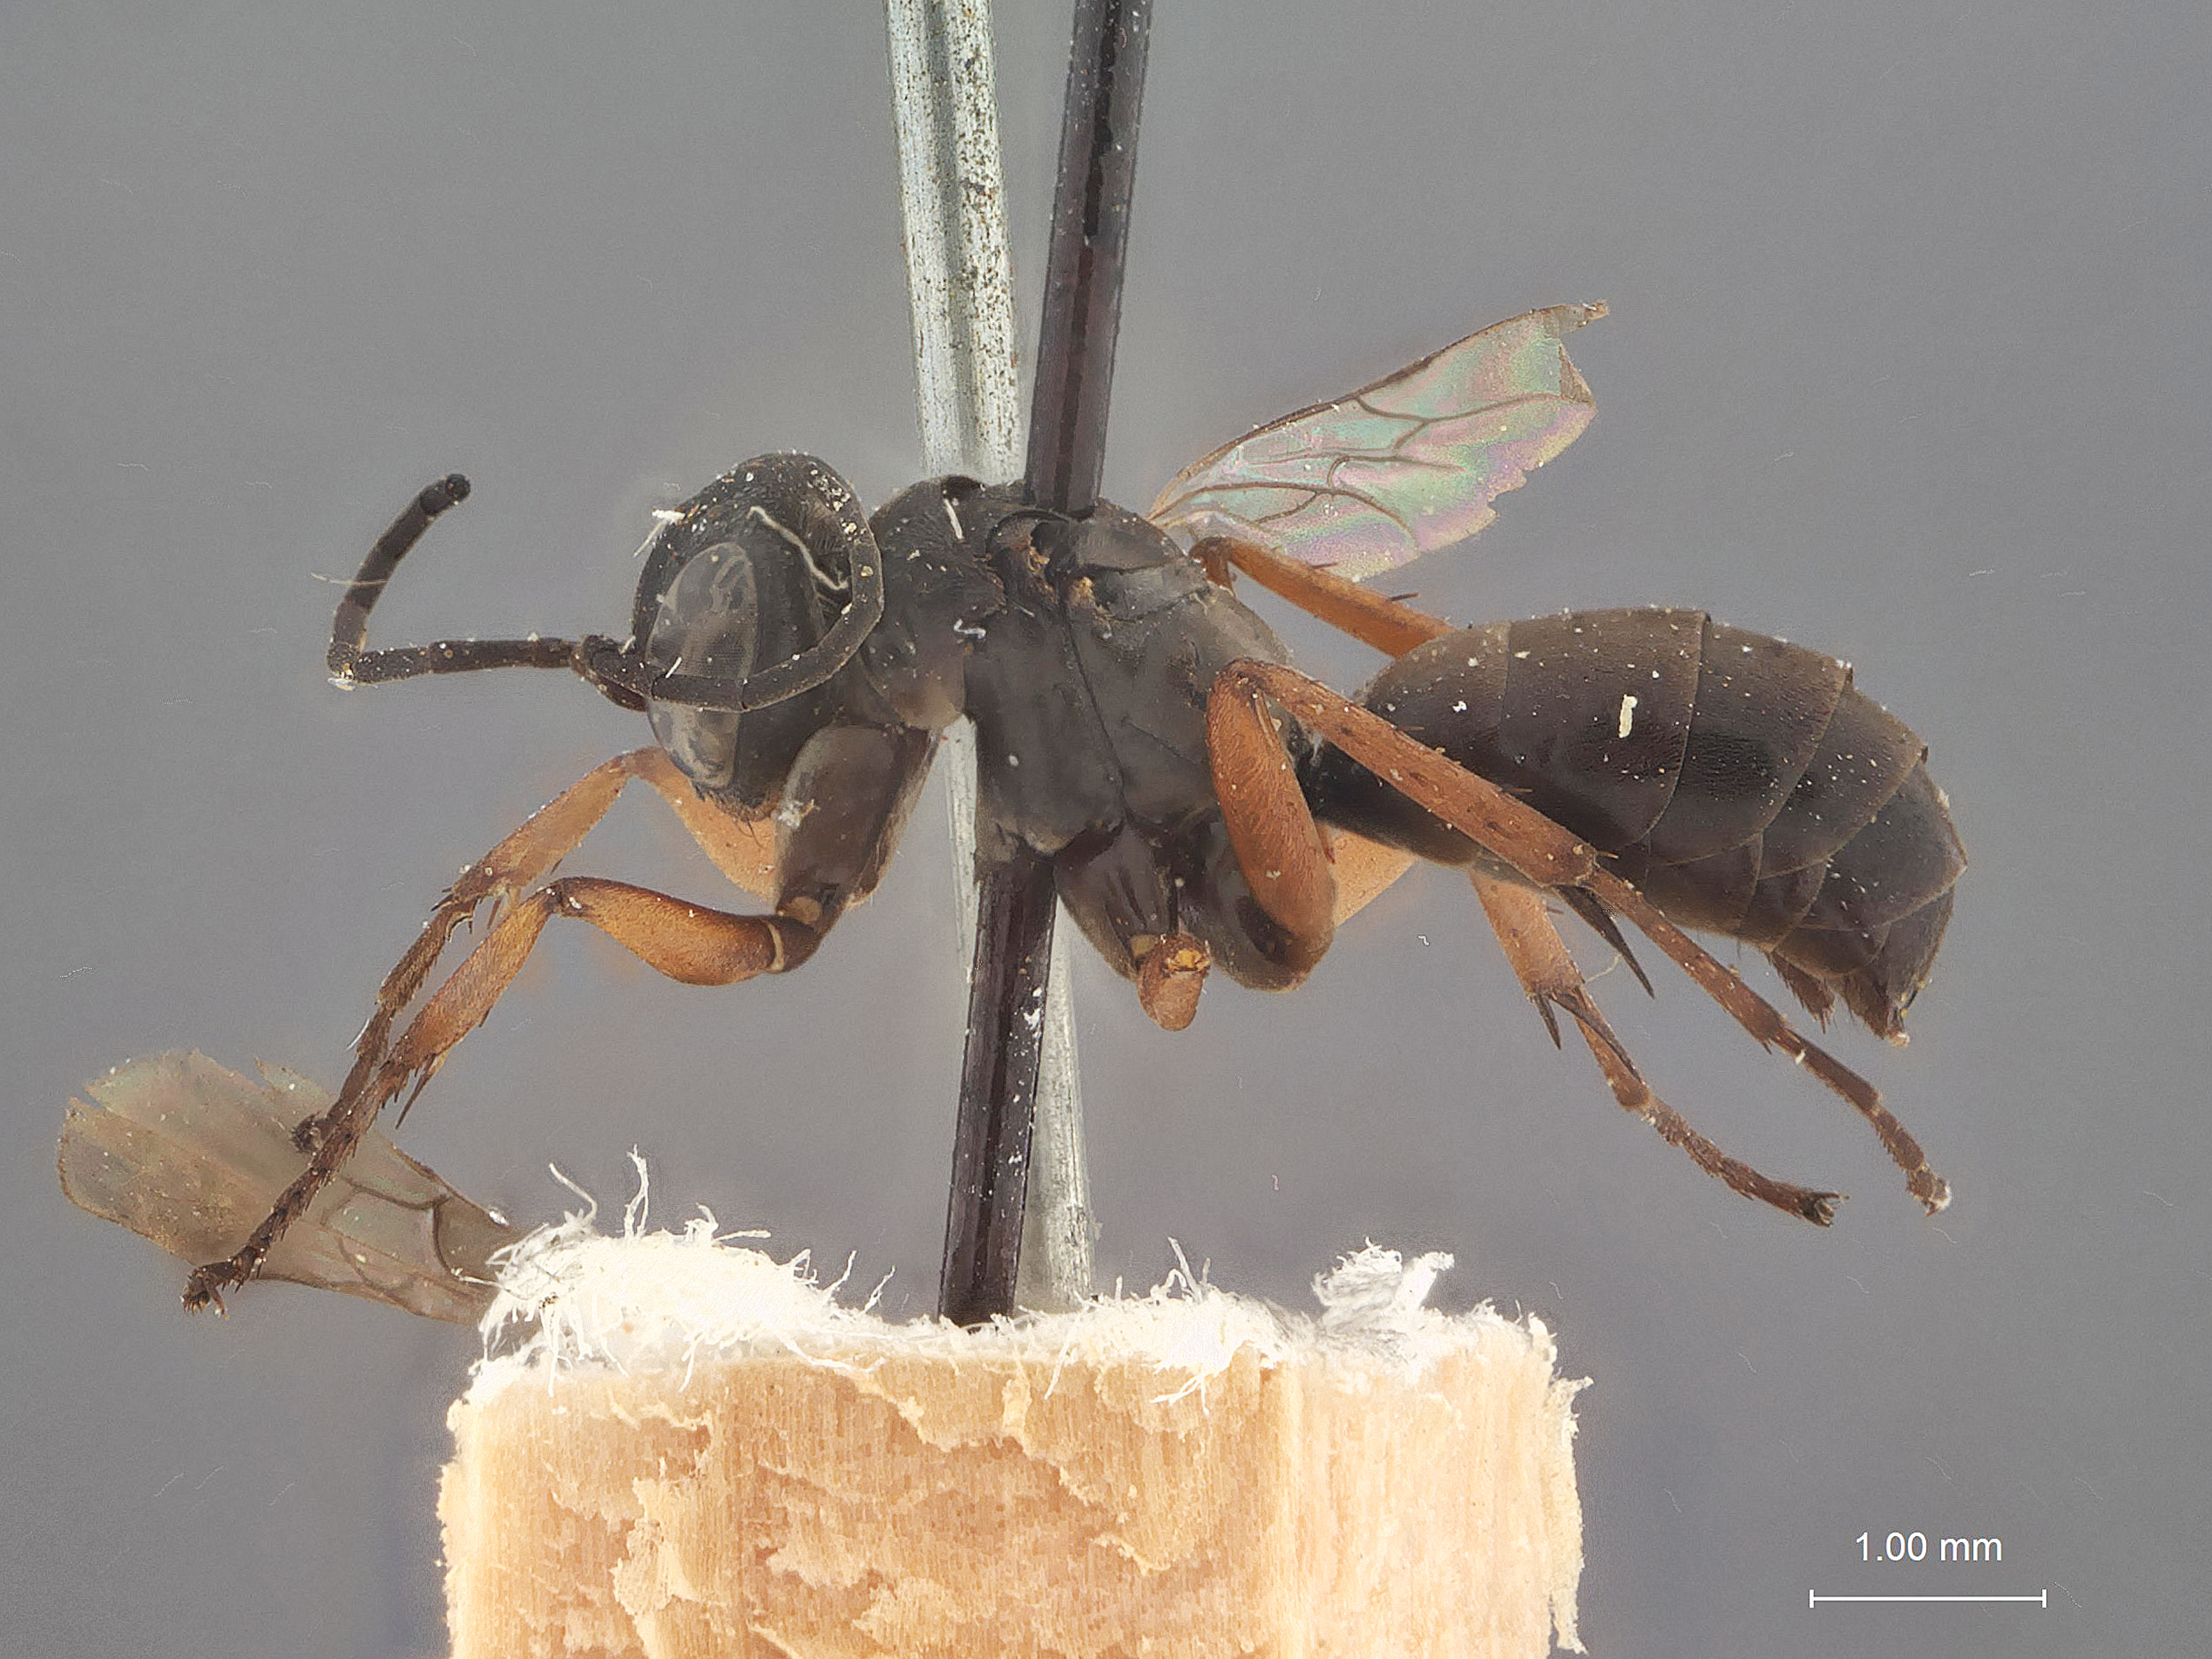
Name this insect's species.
Aporinellus californica
